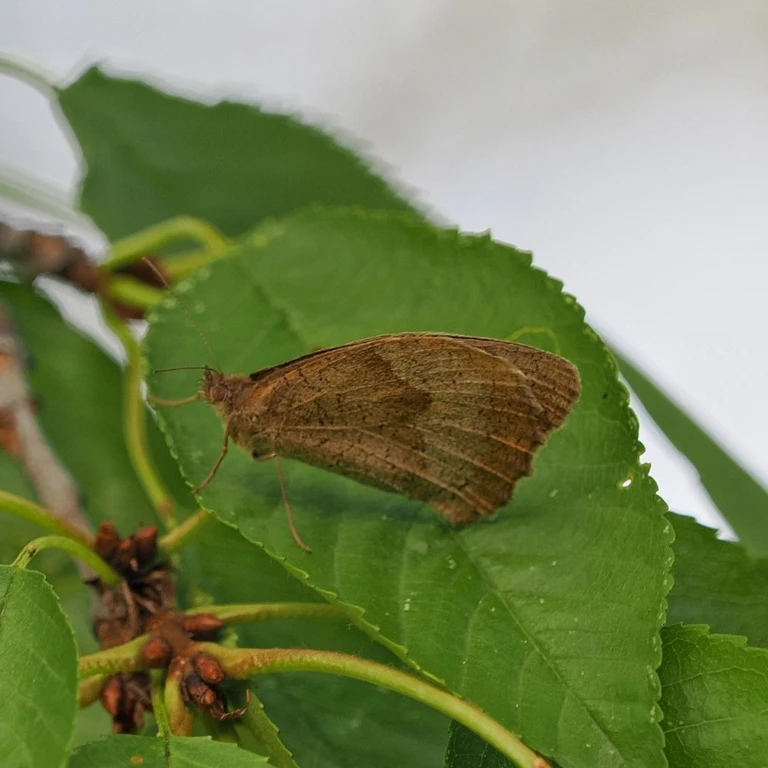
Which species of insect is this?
Maniola jurtina
